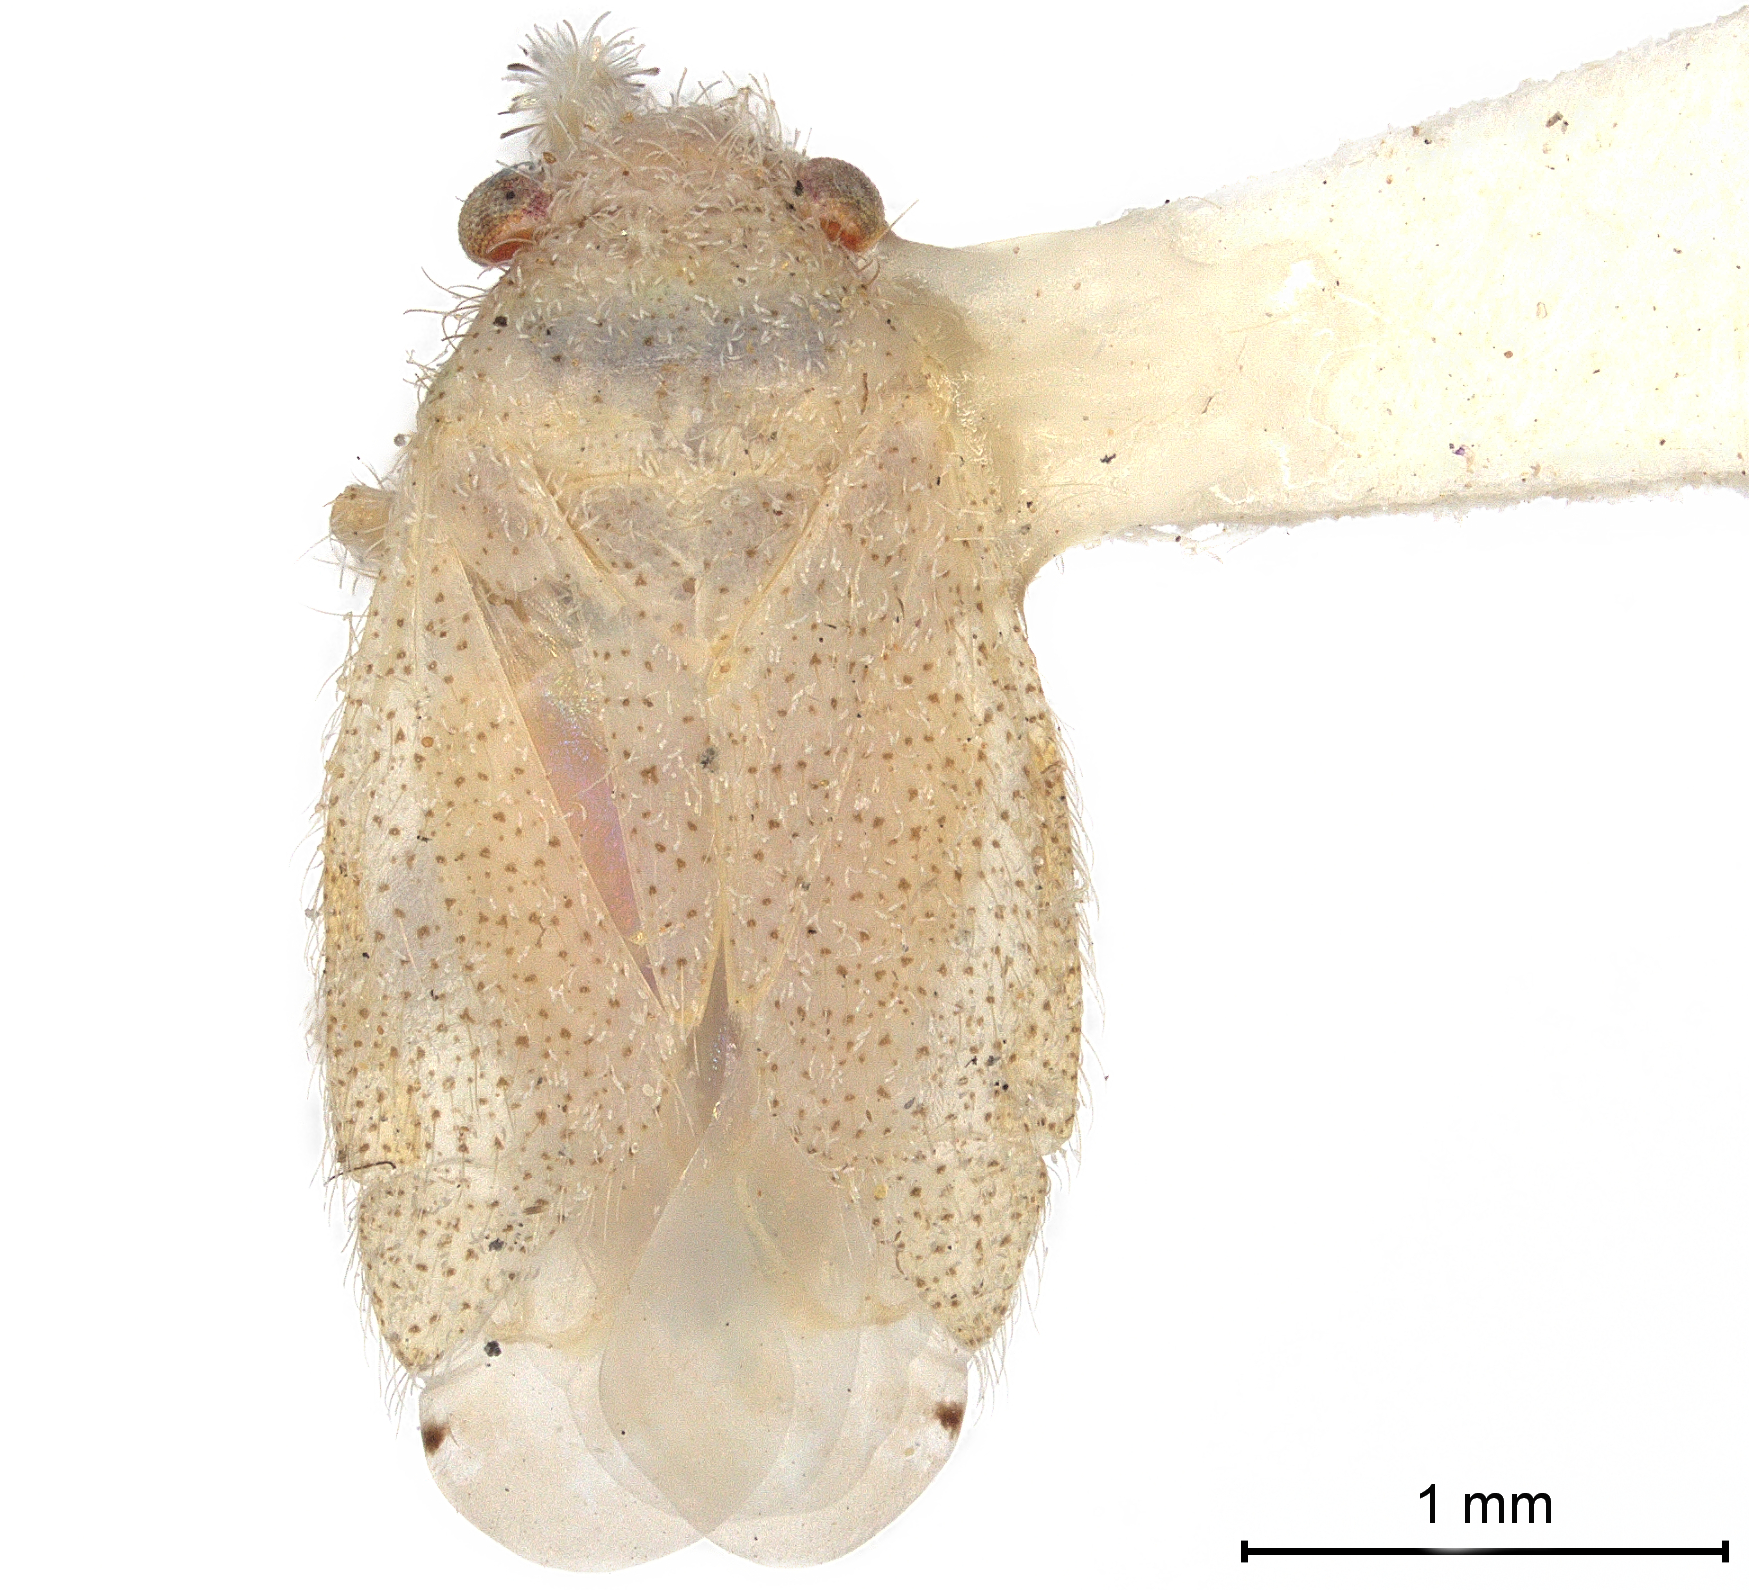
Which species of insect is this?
Hambletoniola antennata
